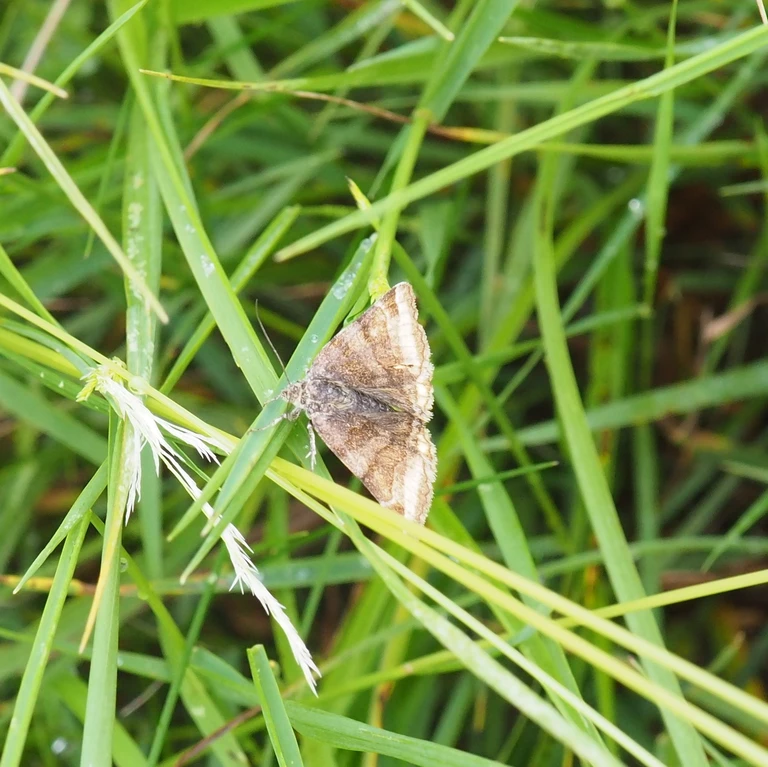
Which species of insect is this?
Euclidia glyphica
